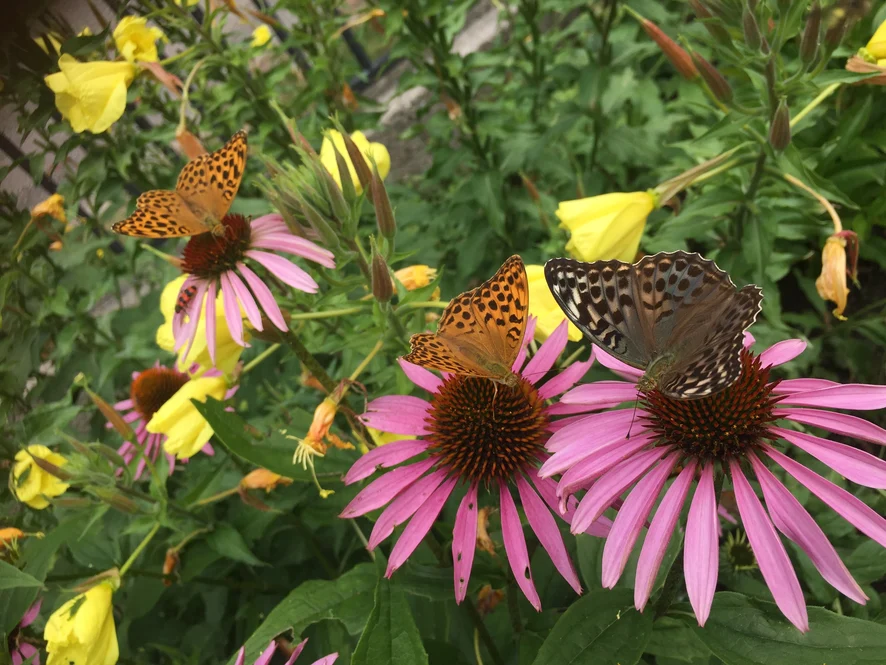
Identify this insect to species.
Argynnis paphia
